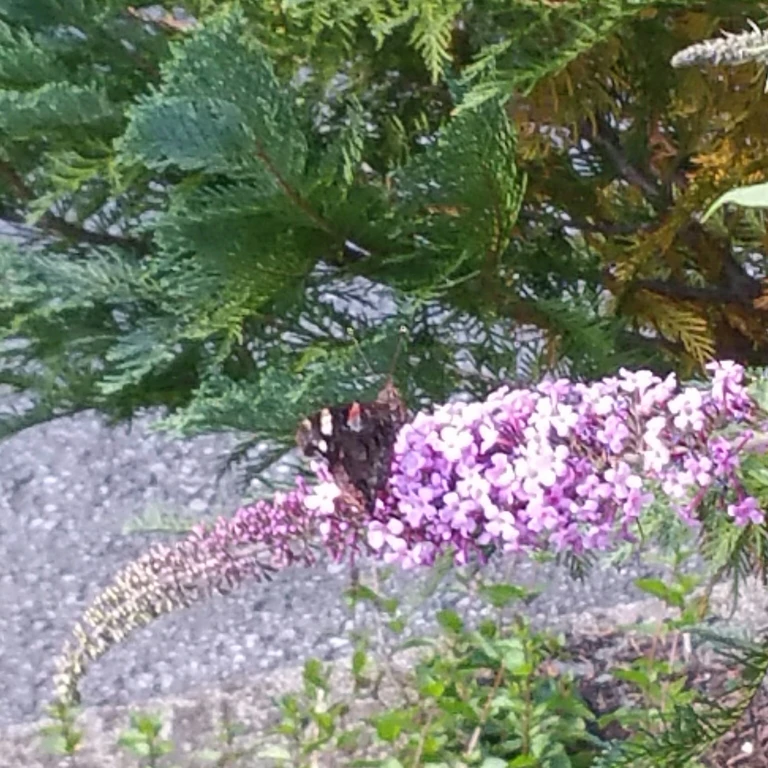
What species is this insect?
Vanessa atalanta
